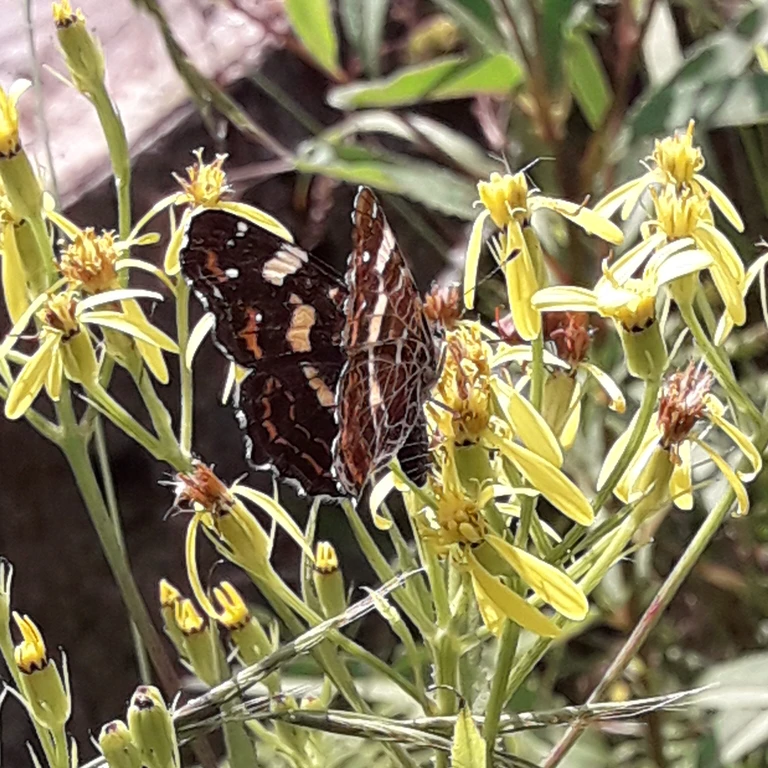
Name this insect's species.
Araschnia levana
